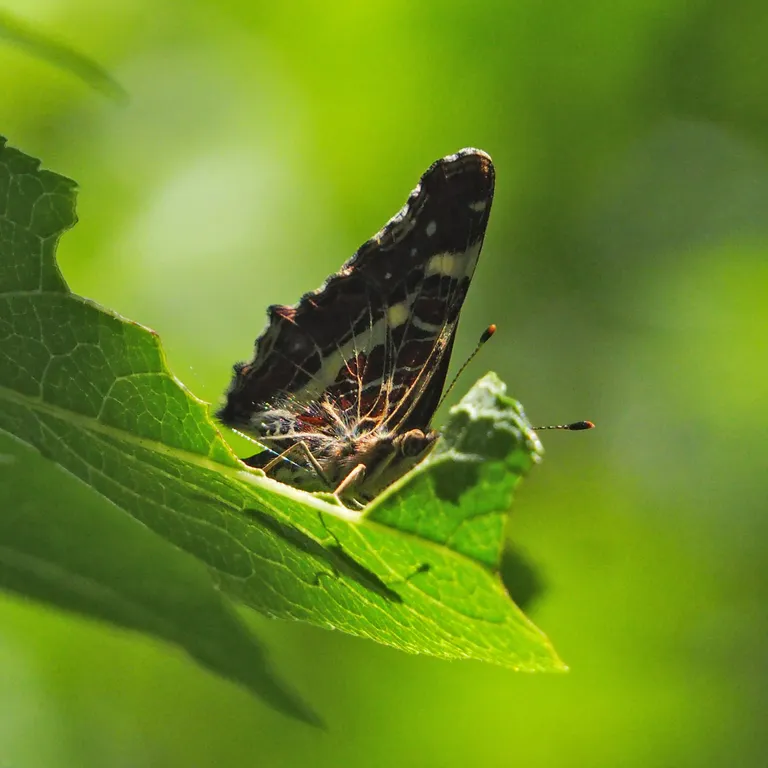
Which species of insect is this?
Araschnia levana
